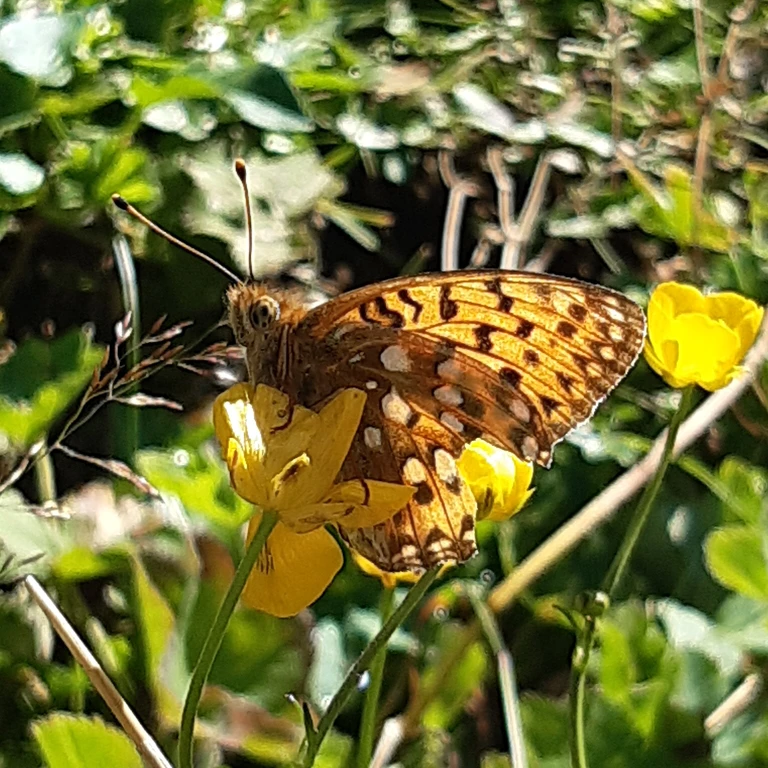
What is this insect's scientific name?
Speyeria aglaja
